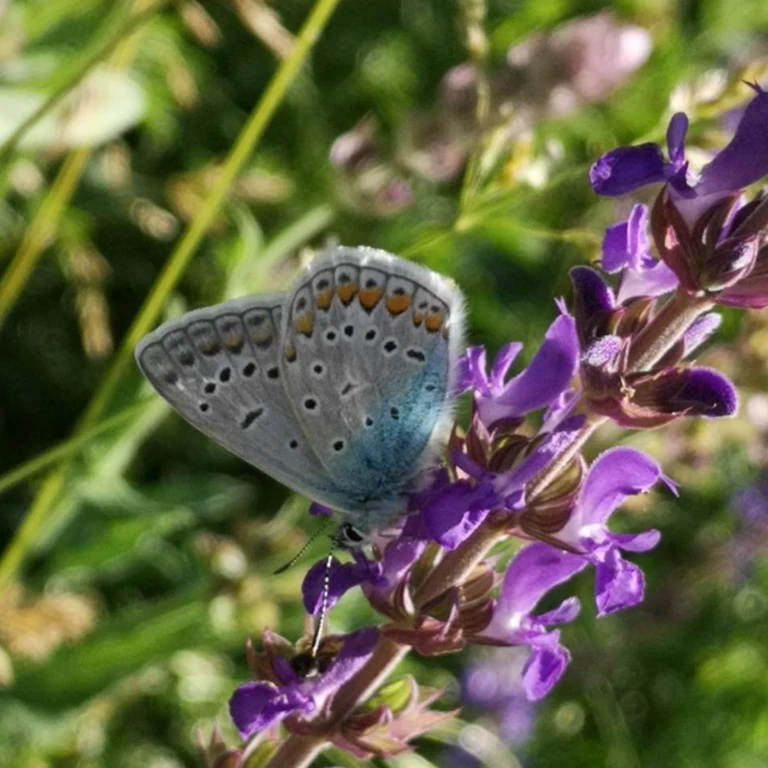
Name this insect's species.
Polyommatus icarus
